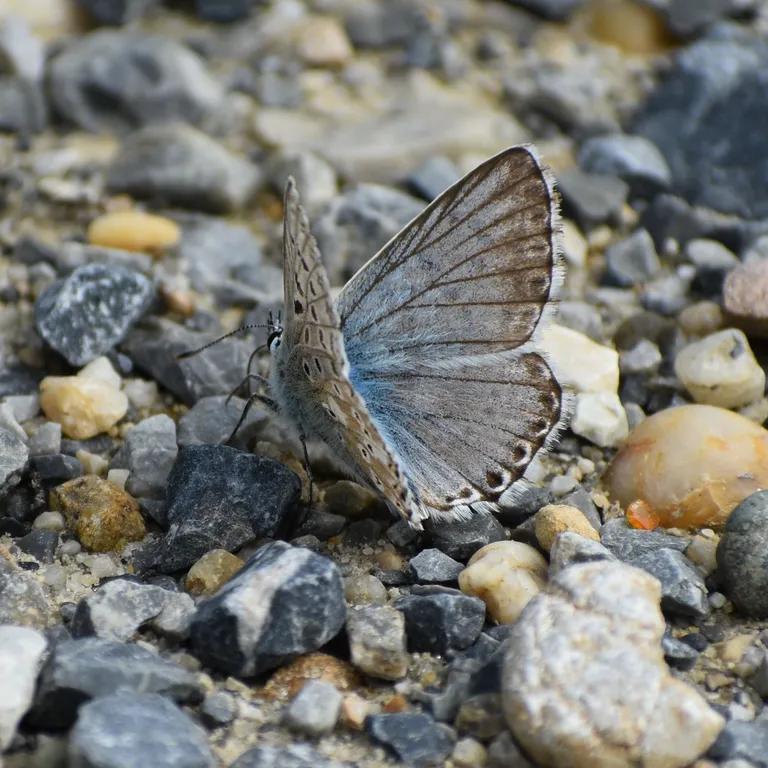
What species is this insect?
Lysandra coridon
